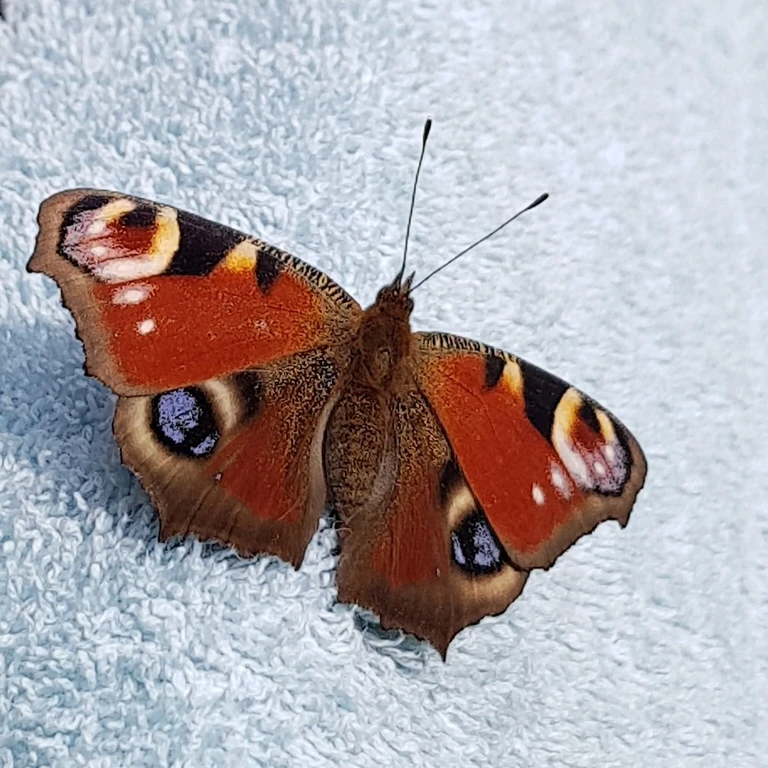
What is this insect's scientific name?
Aglais io
